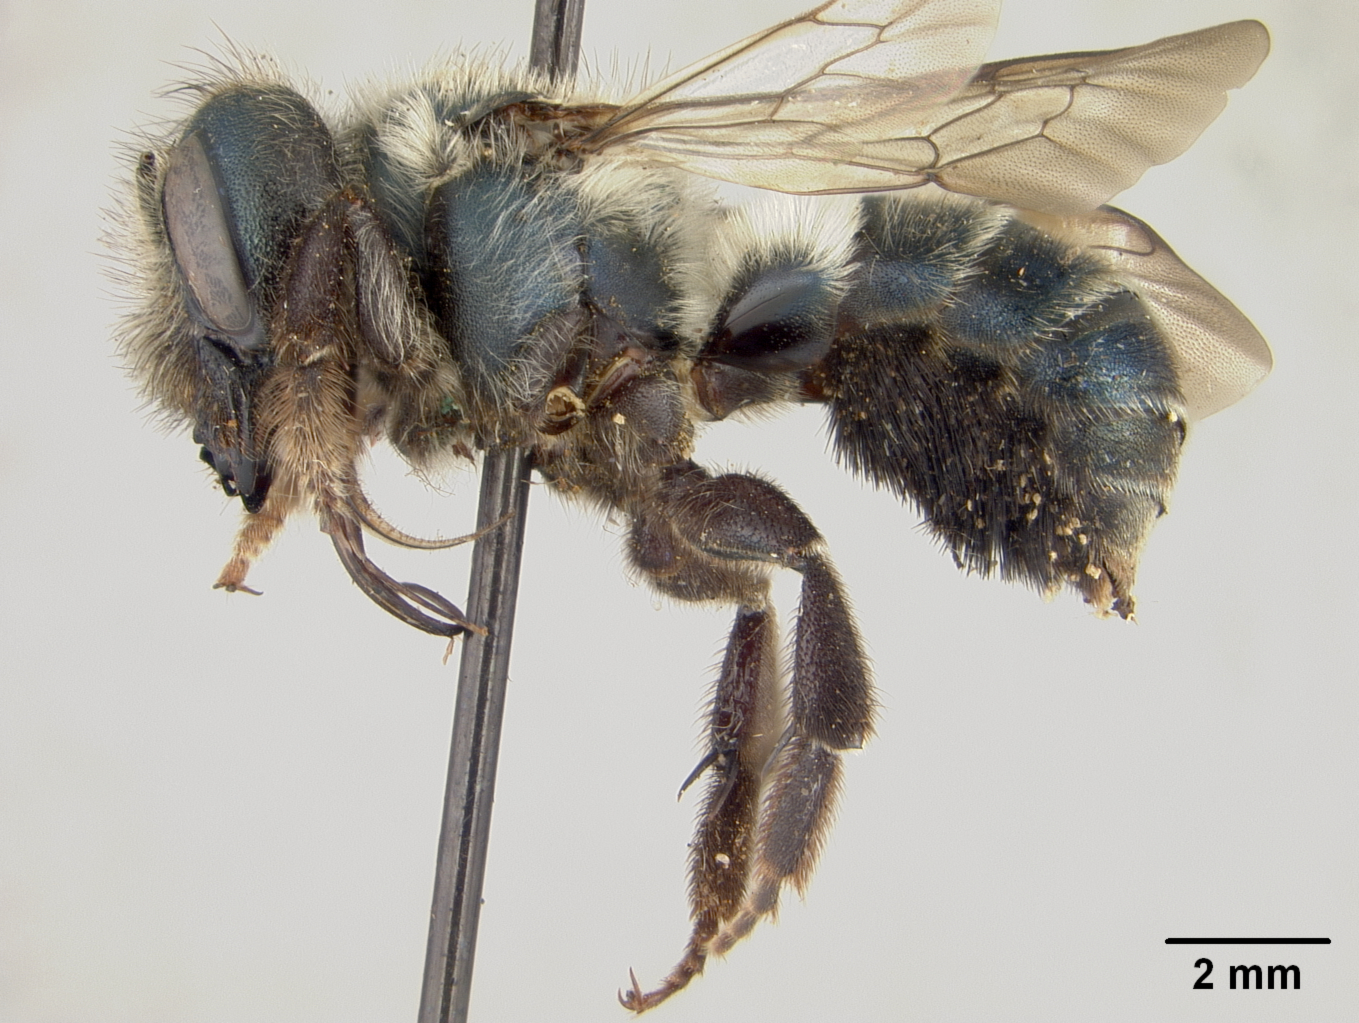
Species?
Osmia subpurpurea
